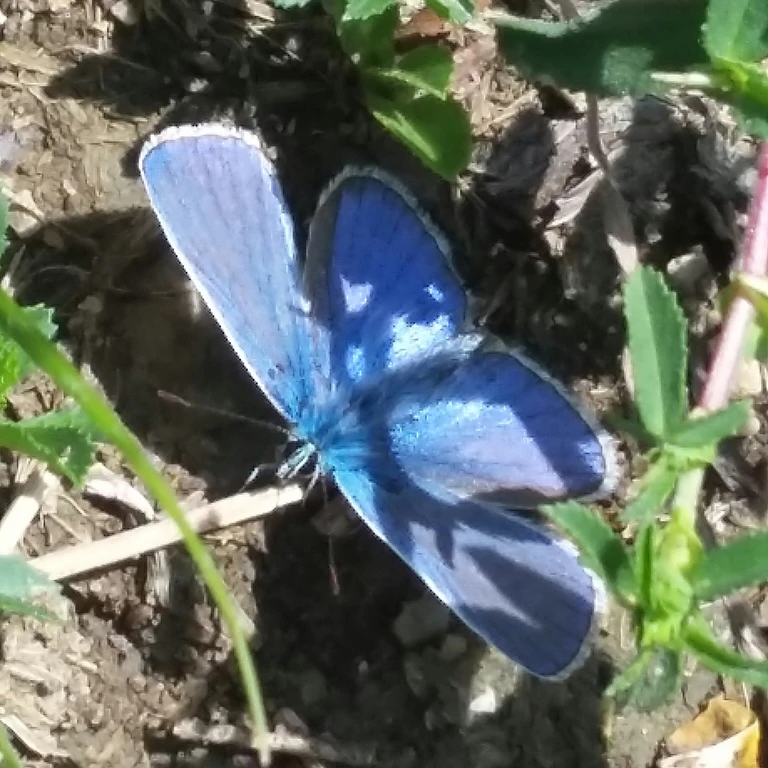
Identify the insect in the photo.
Polyommatus icarus
